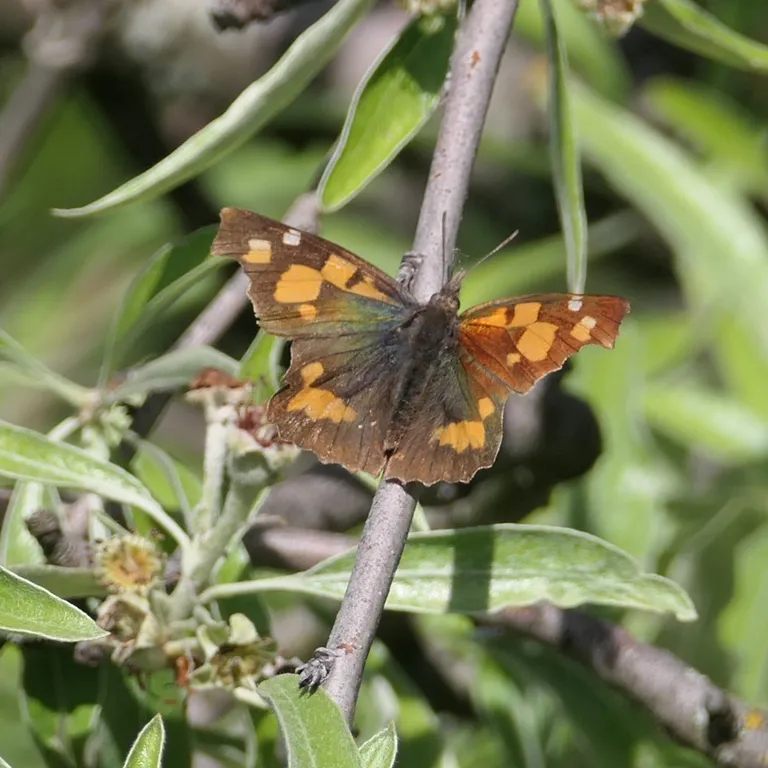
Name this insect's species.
Libythea celtis
